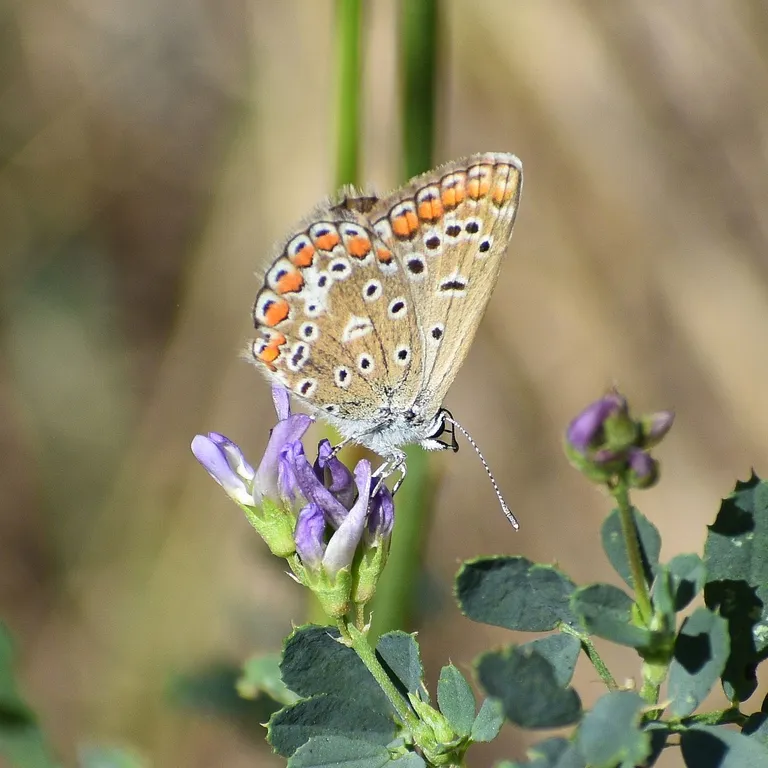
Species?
Polyommatus icarus
